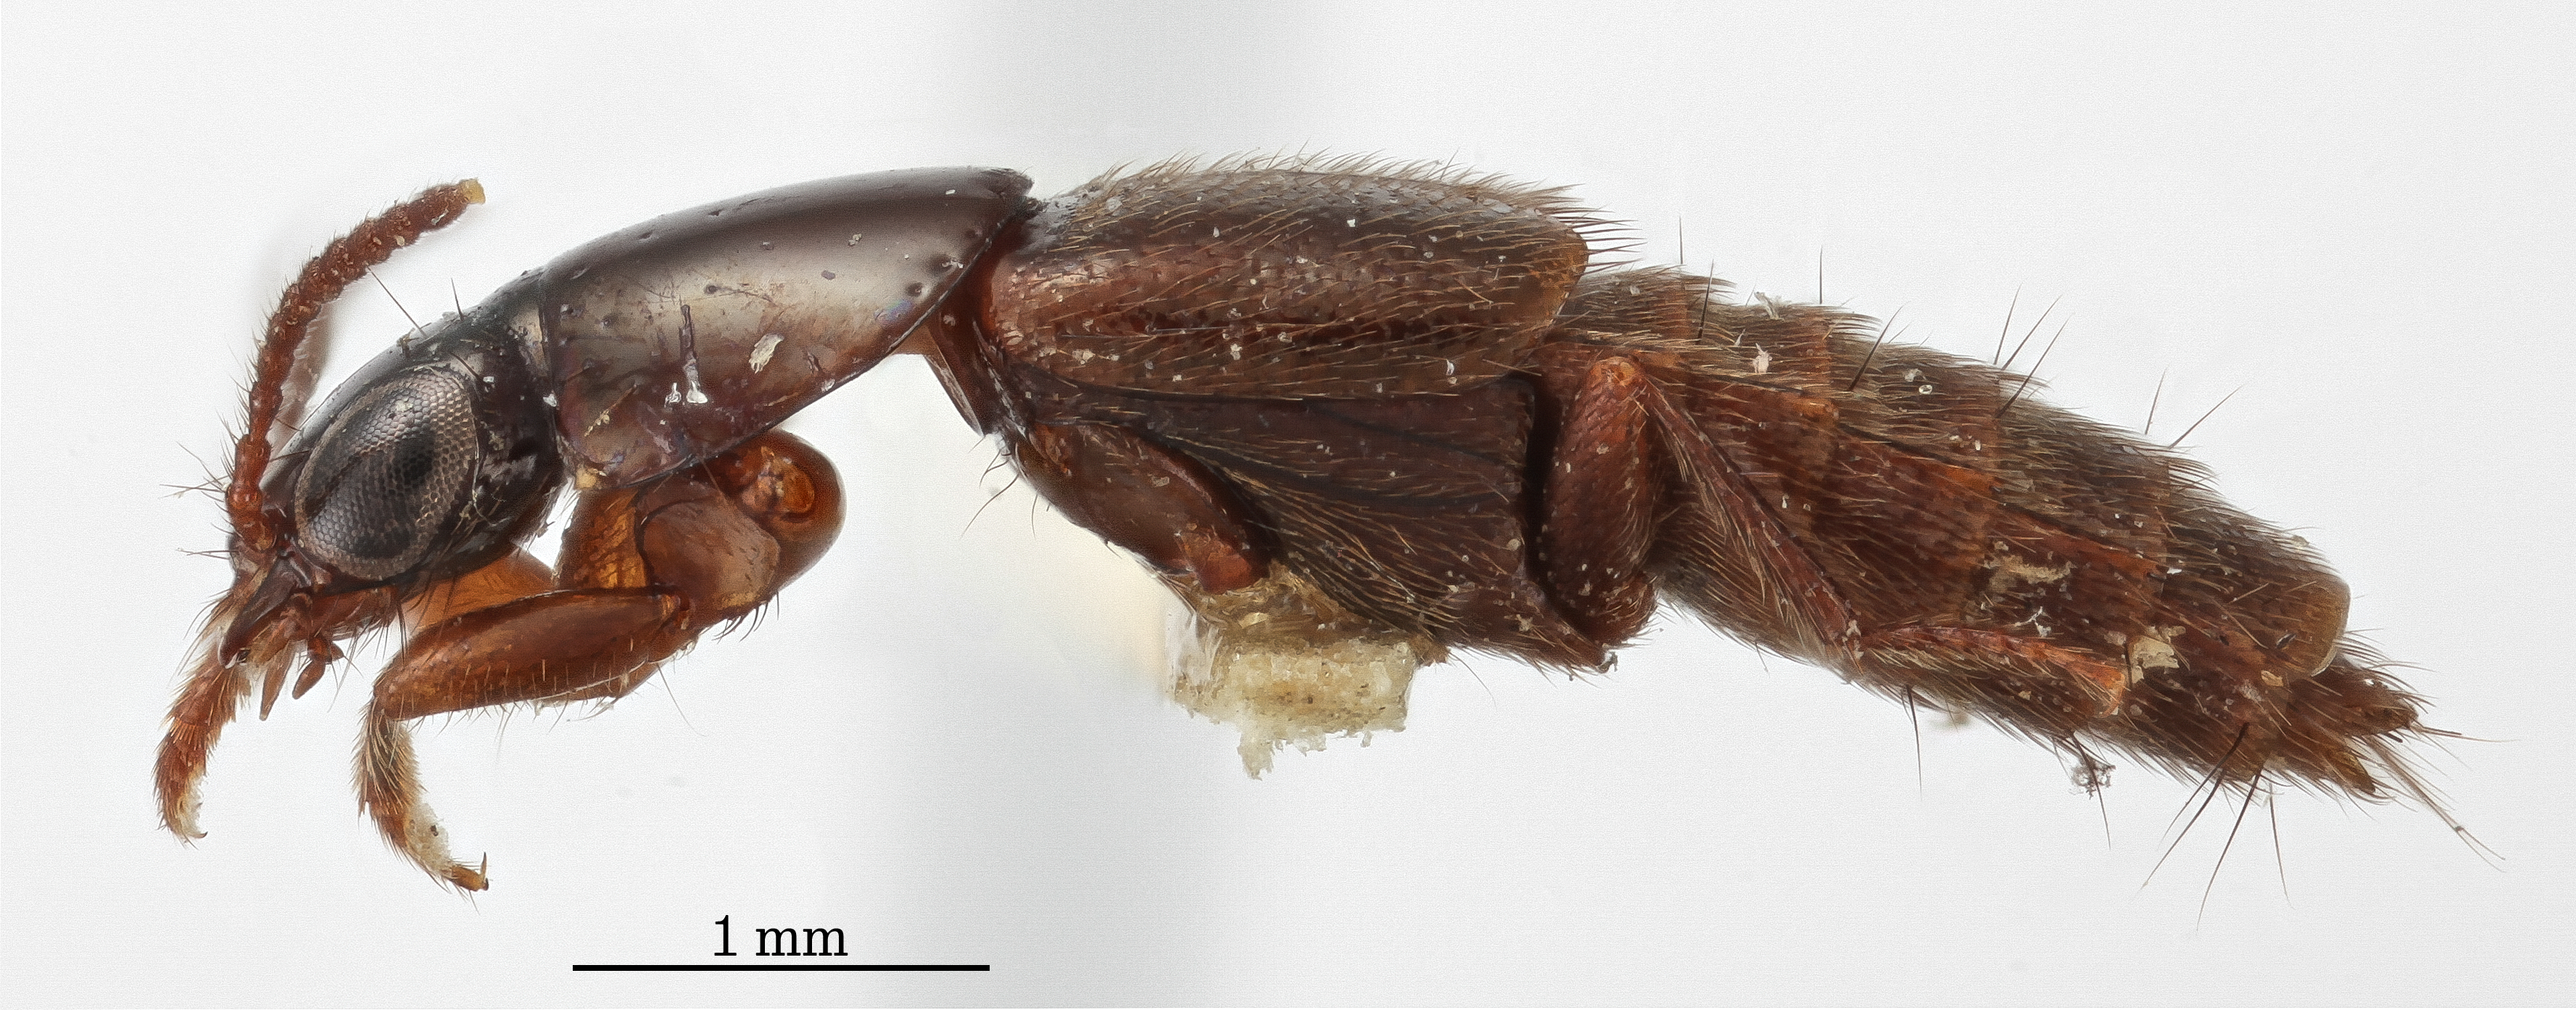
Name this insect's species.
Quedius agnatus
